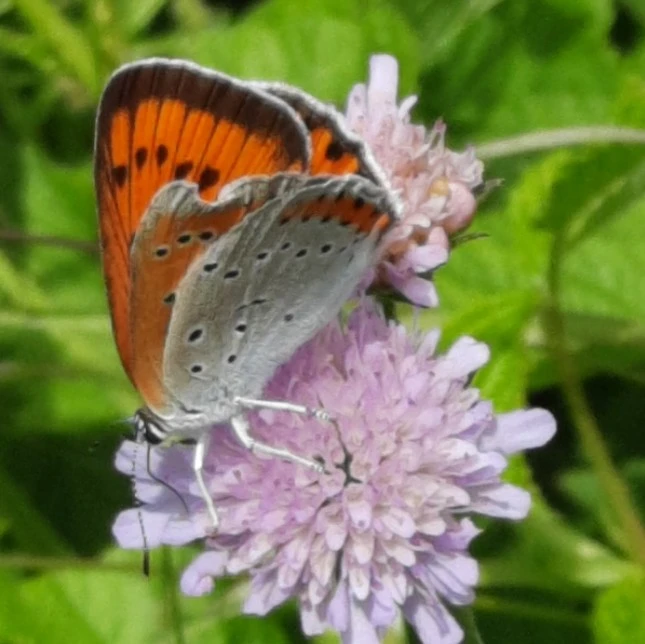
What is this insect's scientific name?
Lycaena dispar
